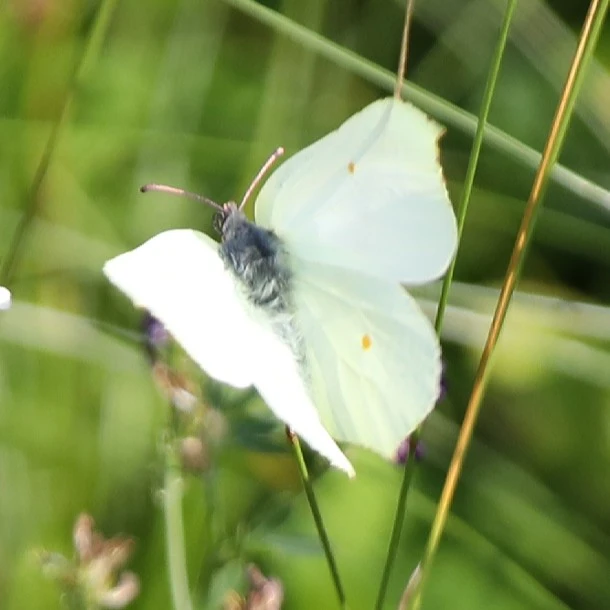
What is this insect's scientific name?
Gonepteryx rhamni
